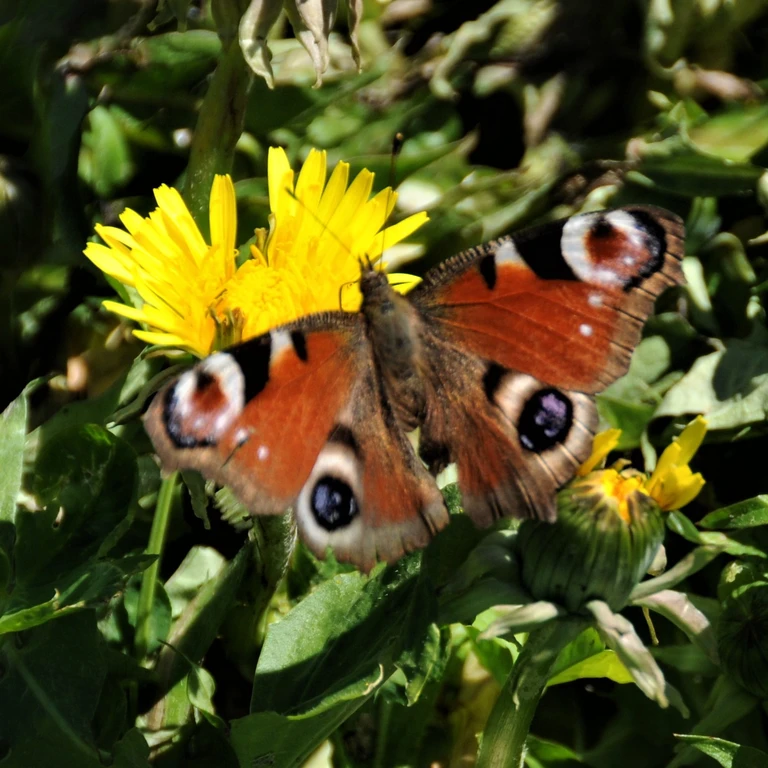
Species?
Aglais io
